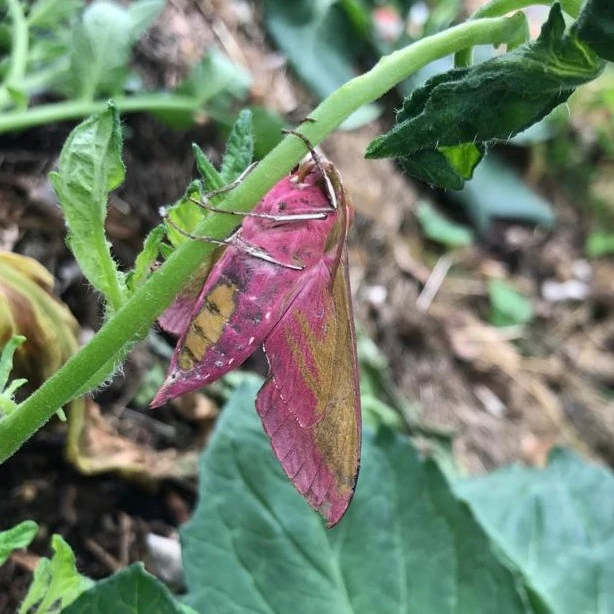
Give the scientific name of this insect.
Deilephila elpenor
